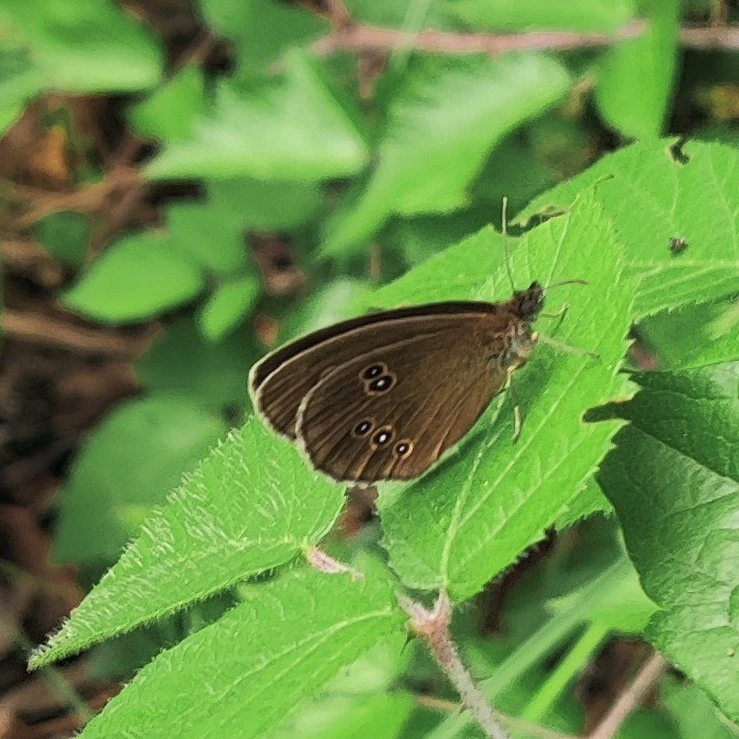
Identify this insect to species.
Aphantopus hyperantus
